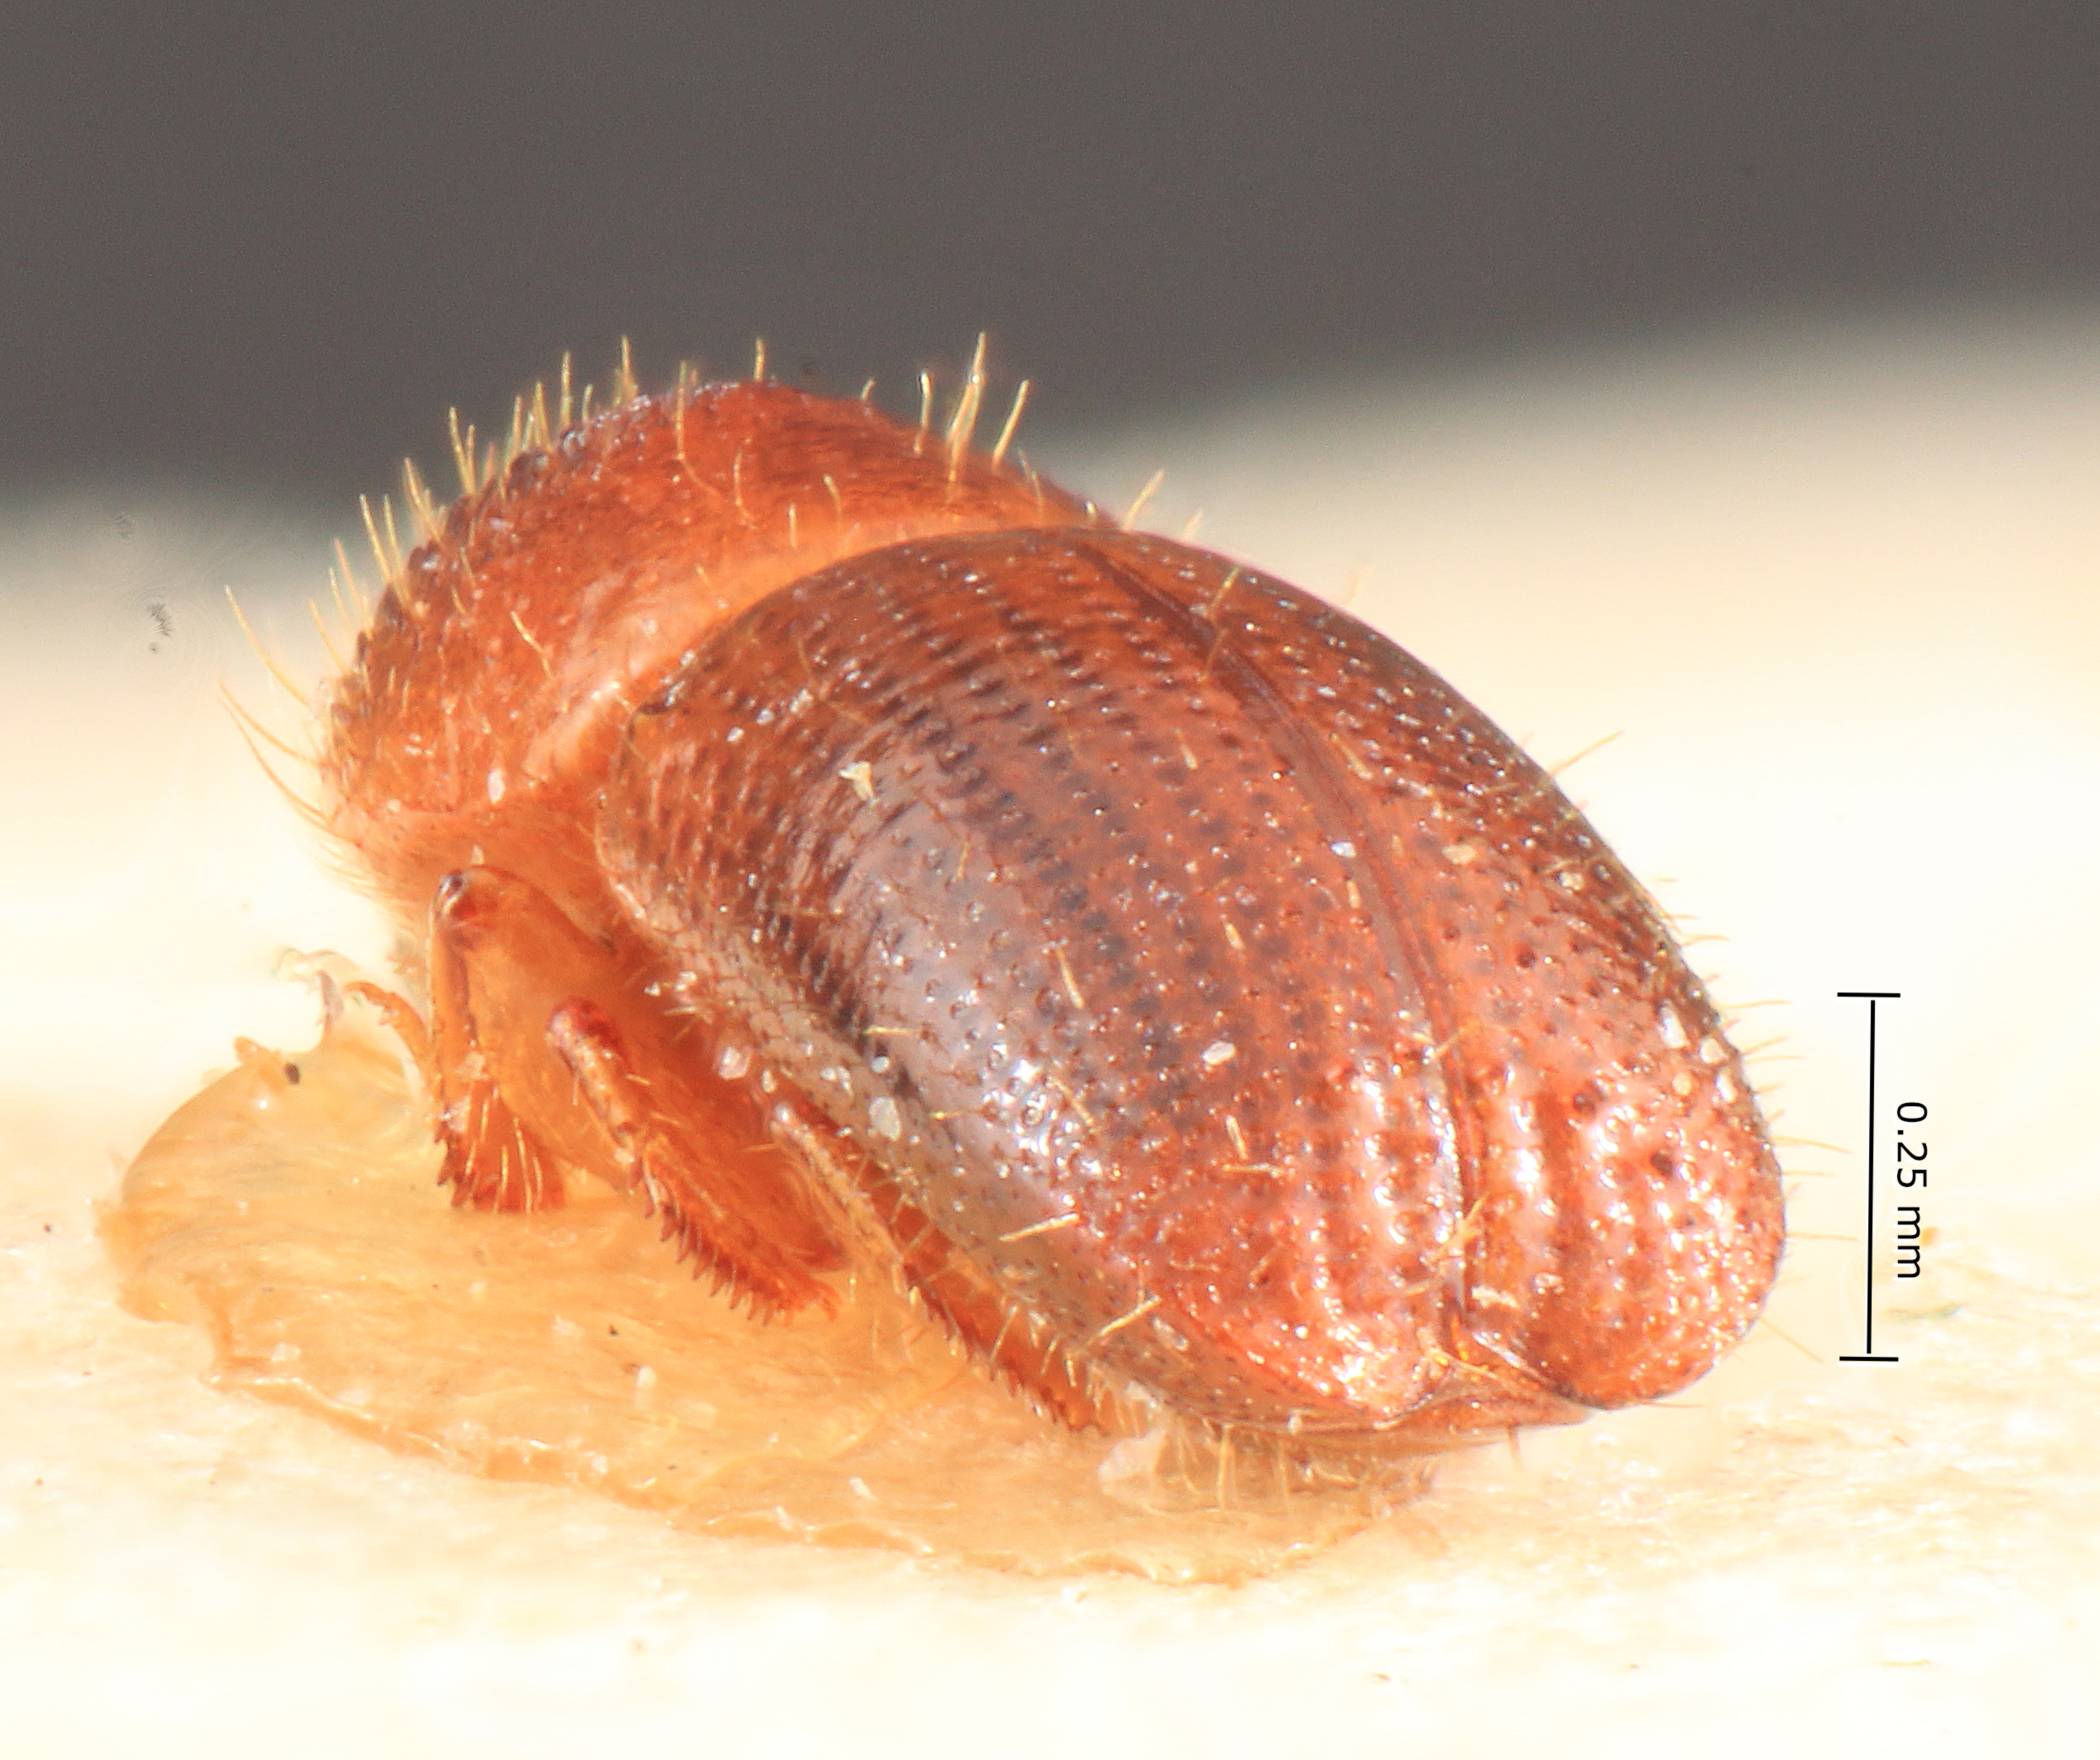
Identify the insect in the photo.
Xyleborus subemarginatus
